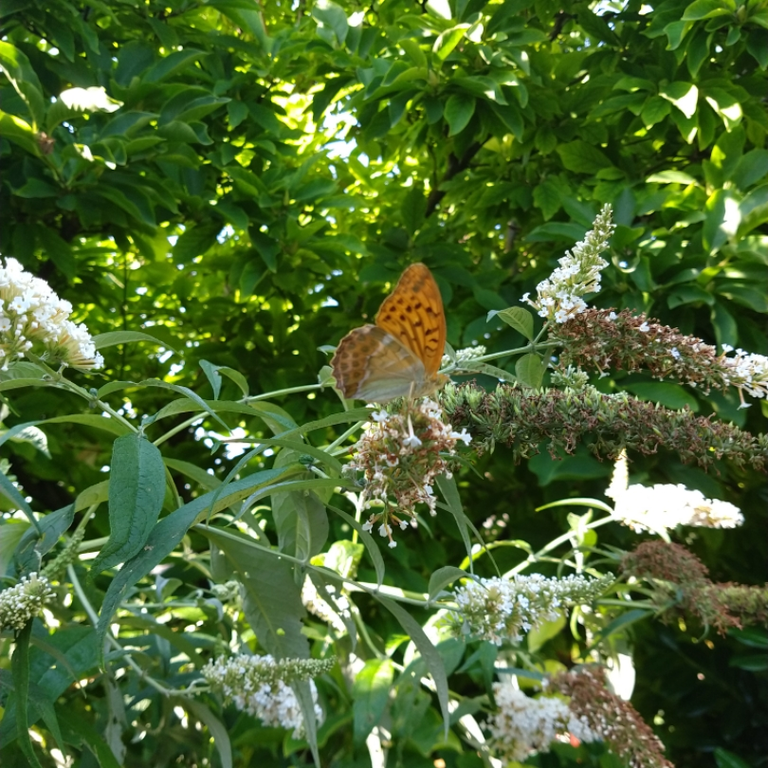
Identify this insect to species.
Argynnis paphia
